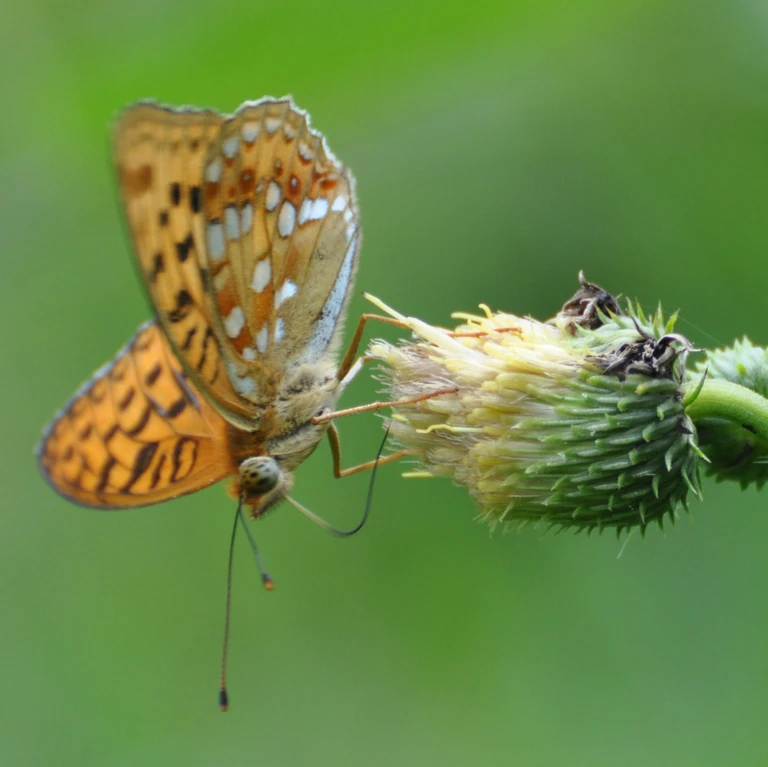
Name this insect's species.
Fabriciana adippe
